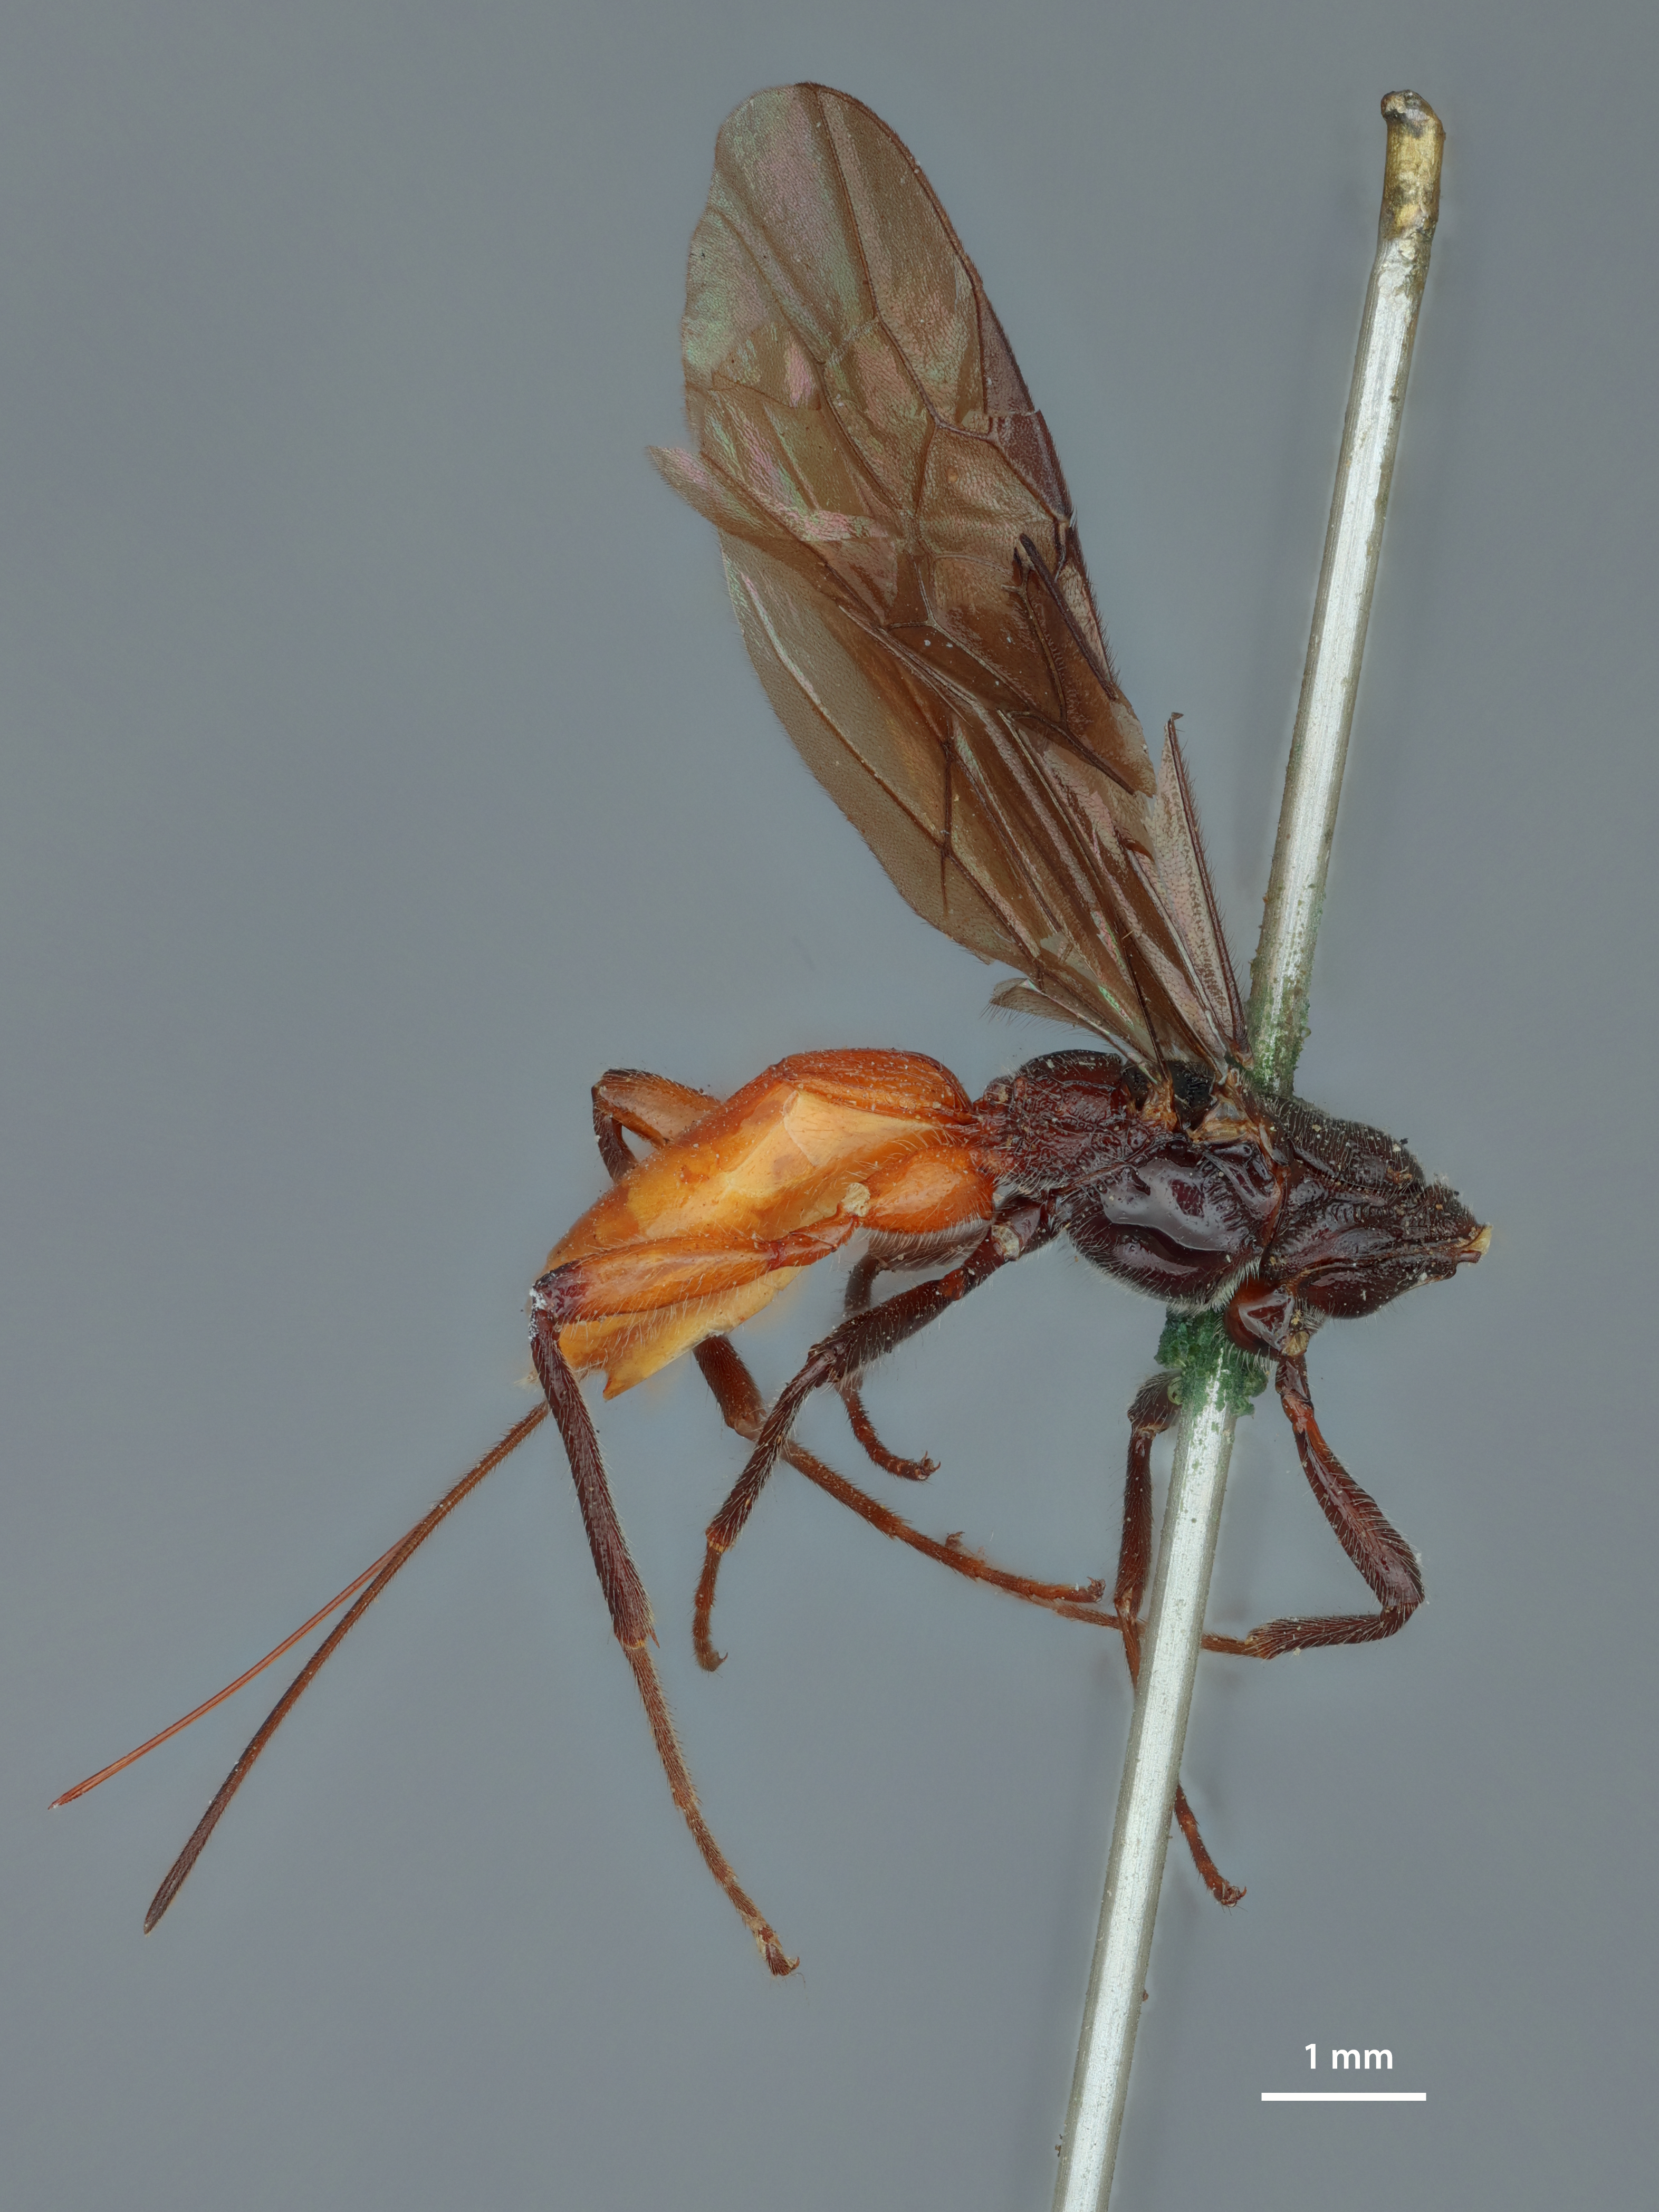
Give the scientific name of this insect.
Bracon disjunctus
